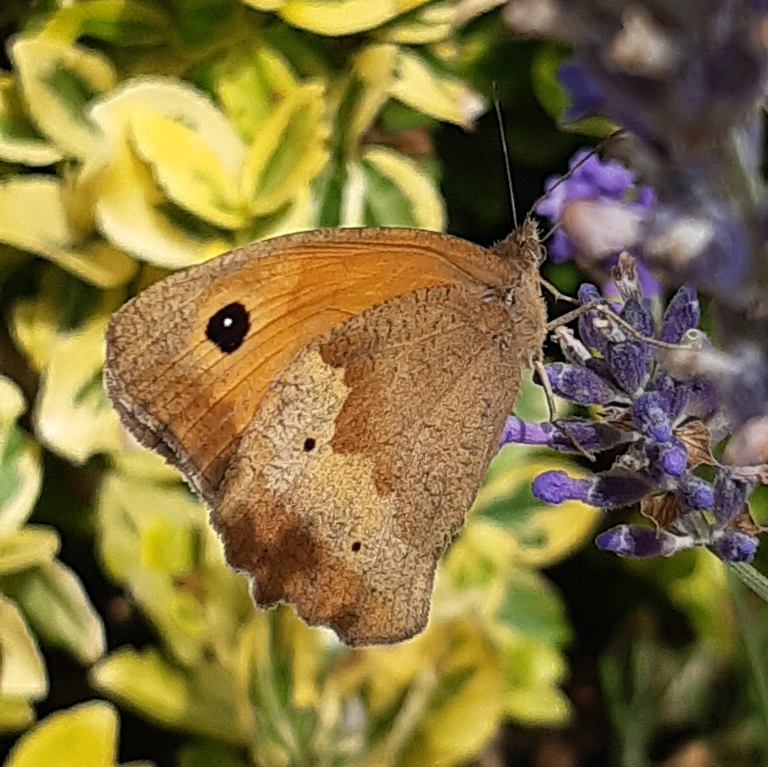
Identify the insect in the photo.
Maniola jurtina
